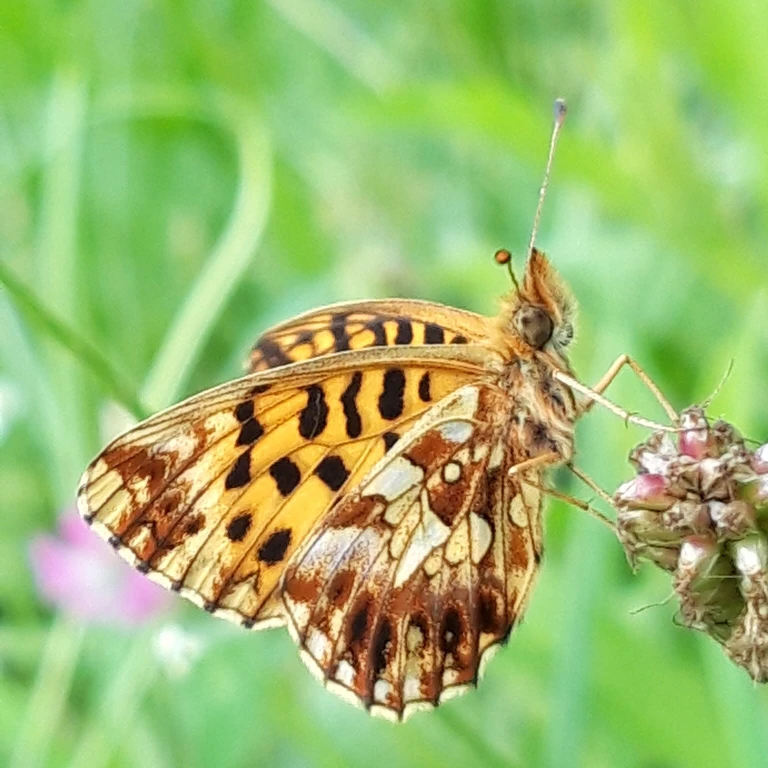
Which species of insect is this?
Boloria dia
